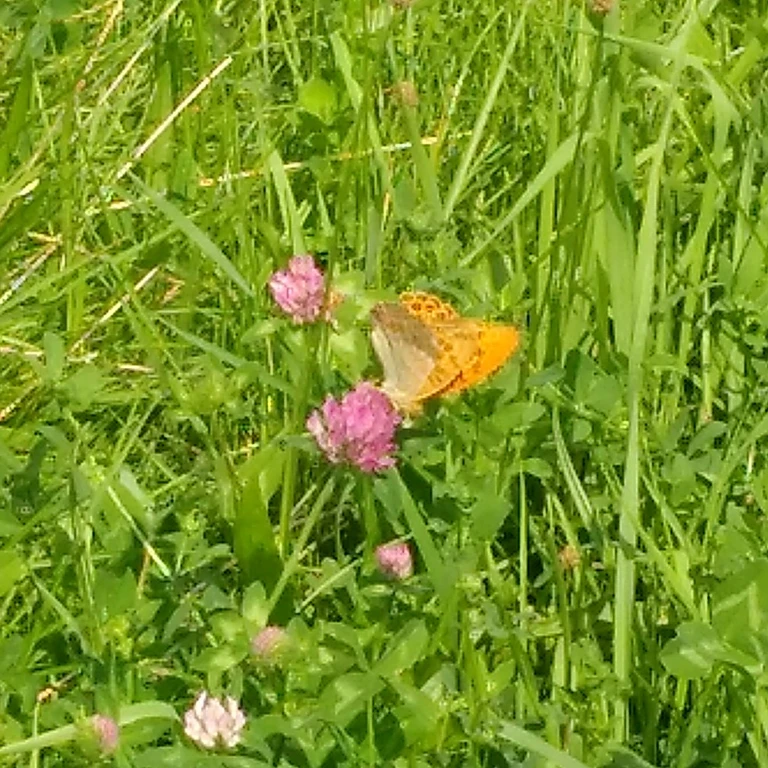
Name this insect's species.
Argynnis paphia
